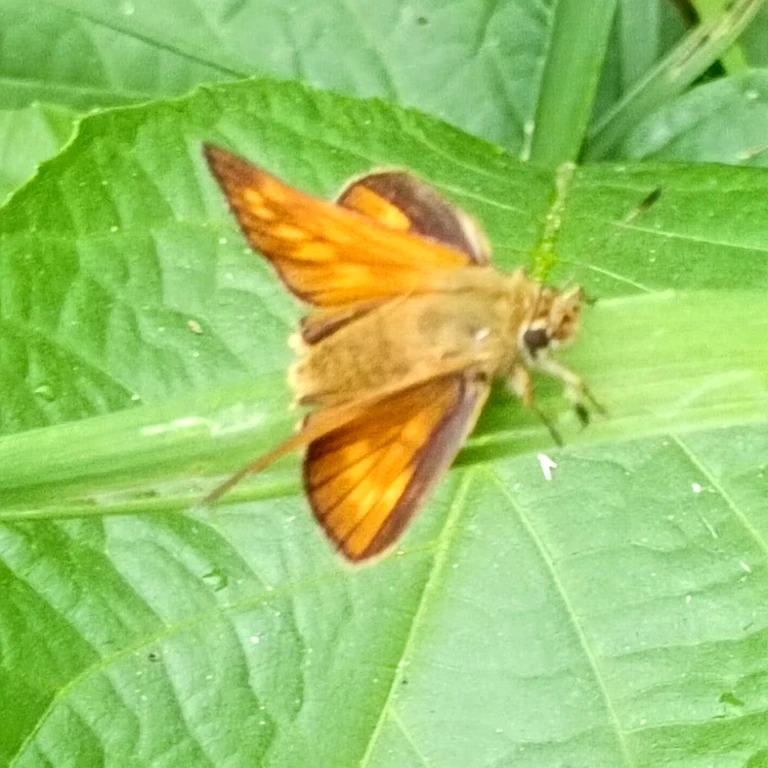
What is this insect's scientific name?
Ochlodes sylvanus (also Ochlodes venata)
